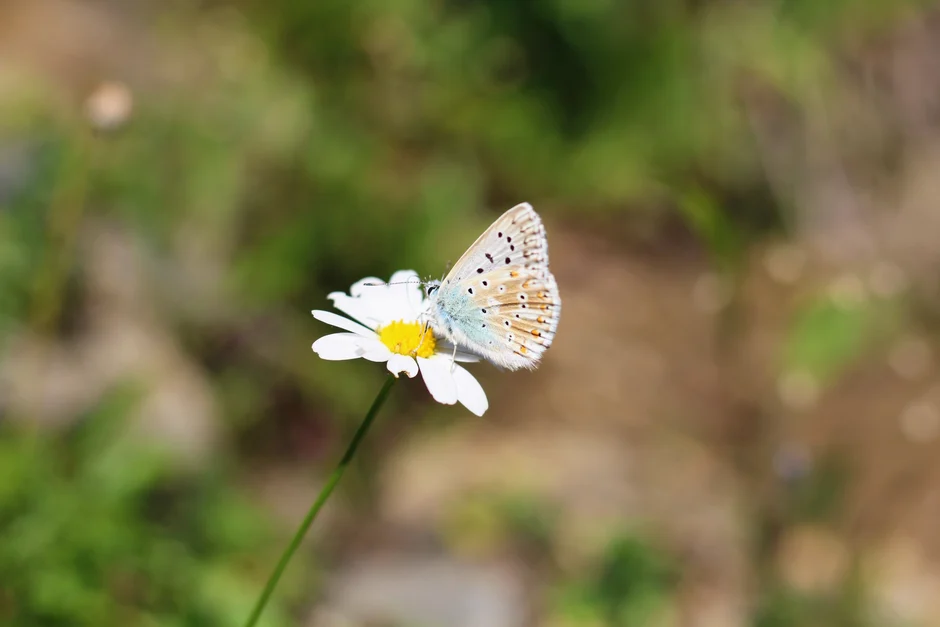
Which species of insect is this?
Lysandra coridon
